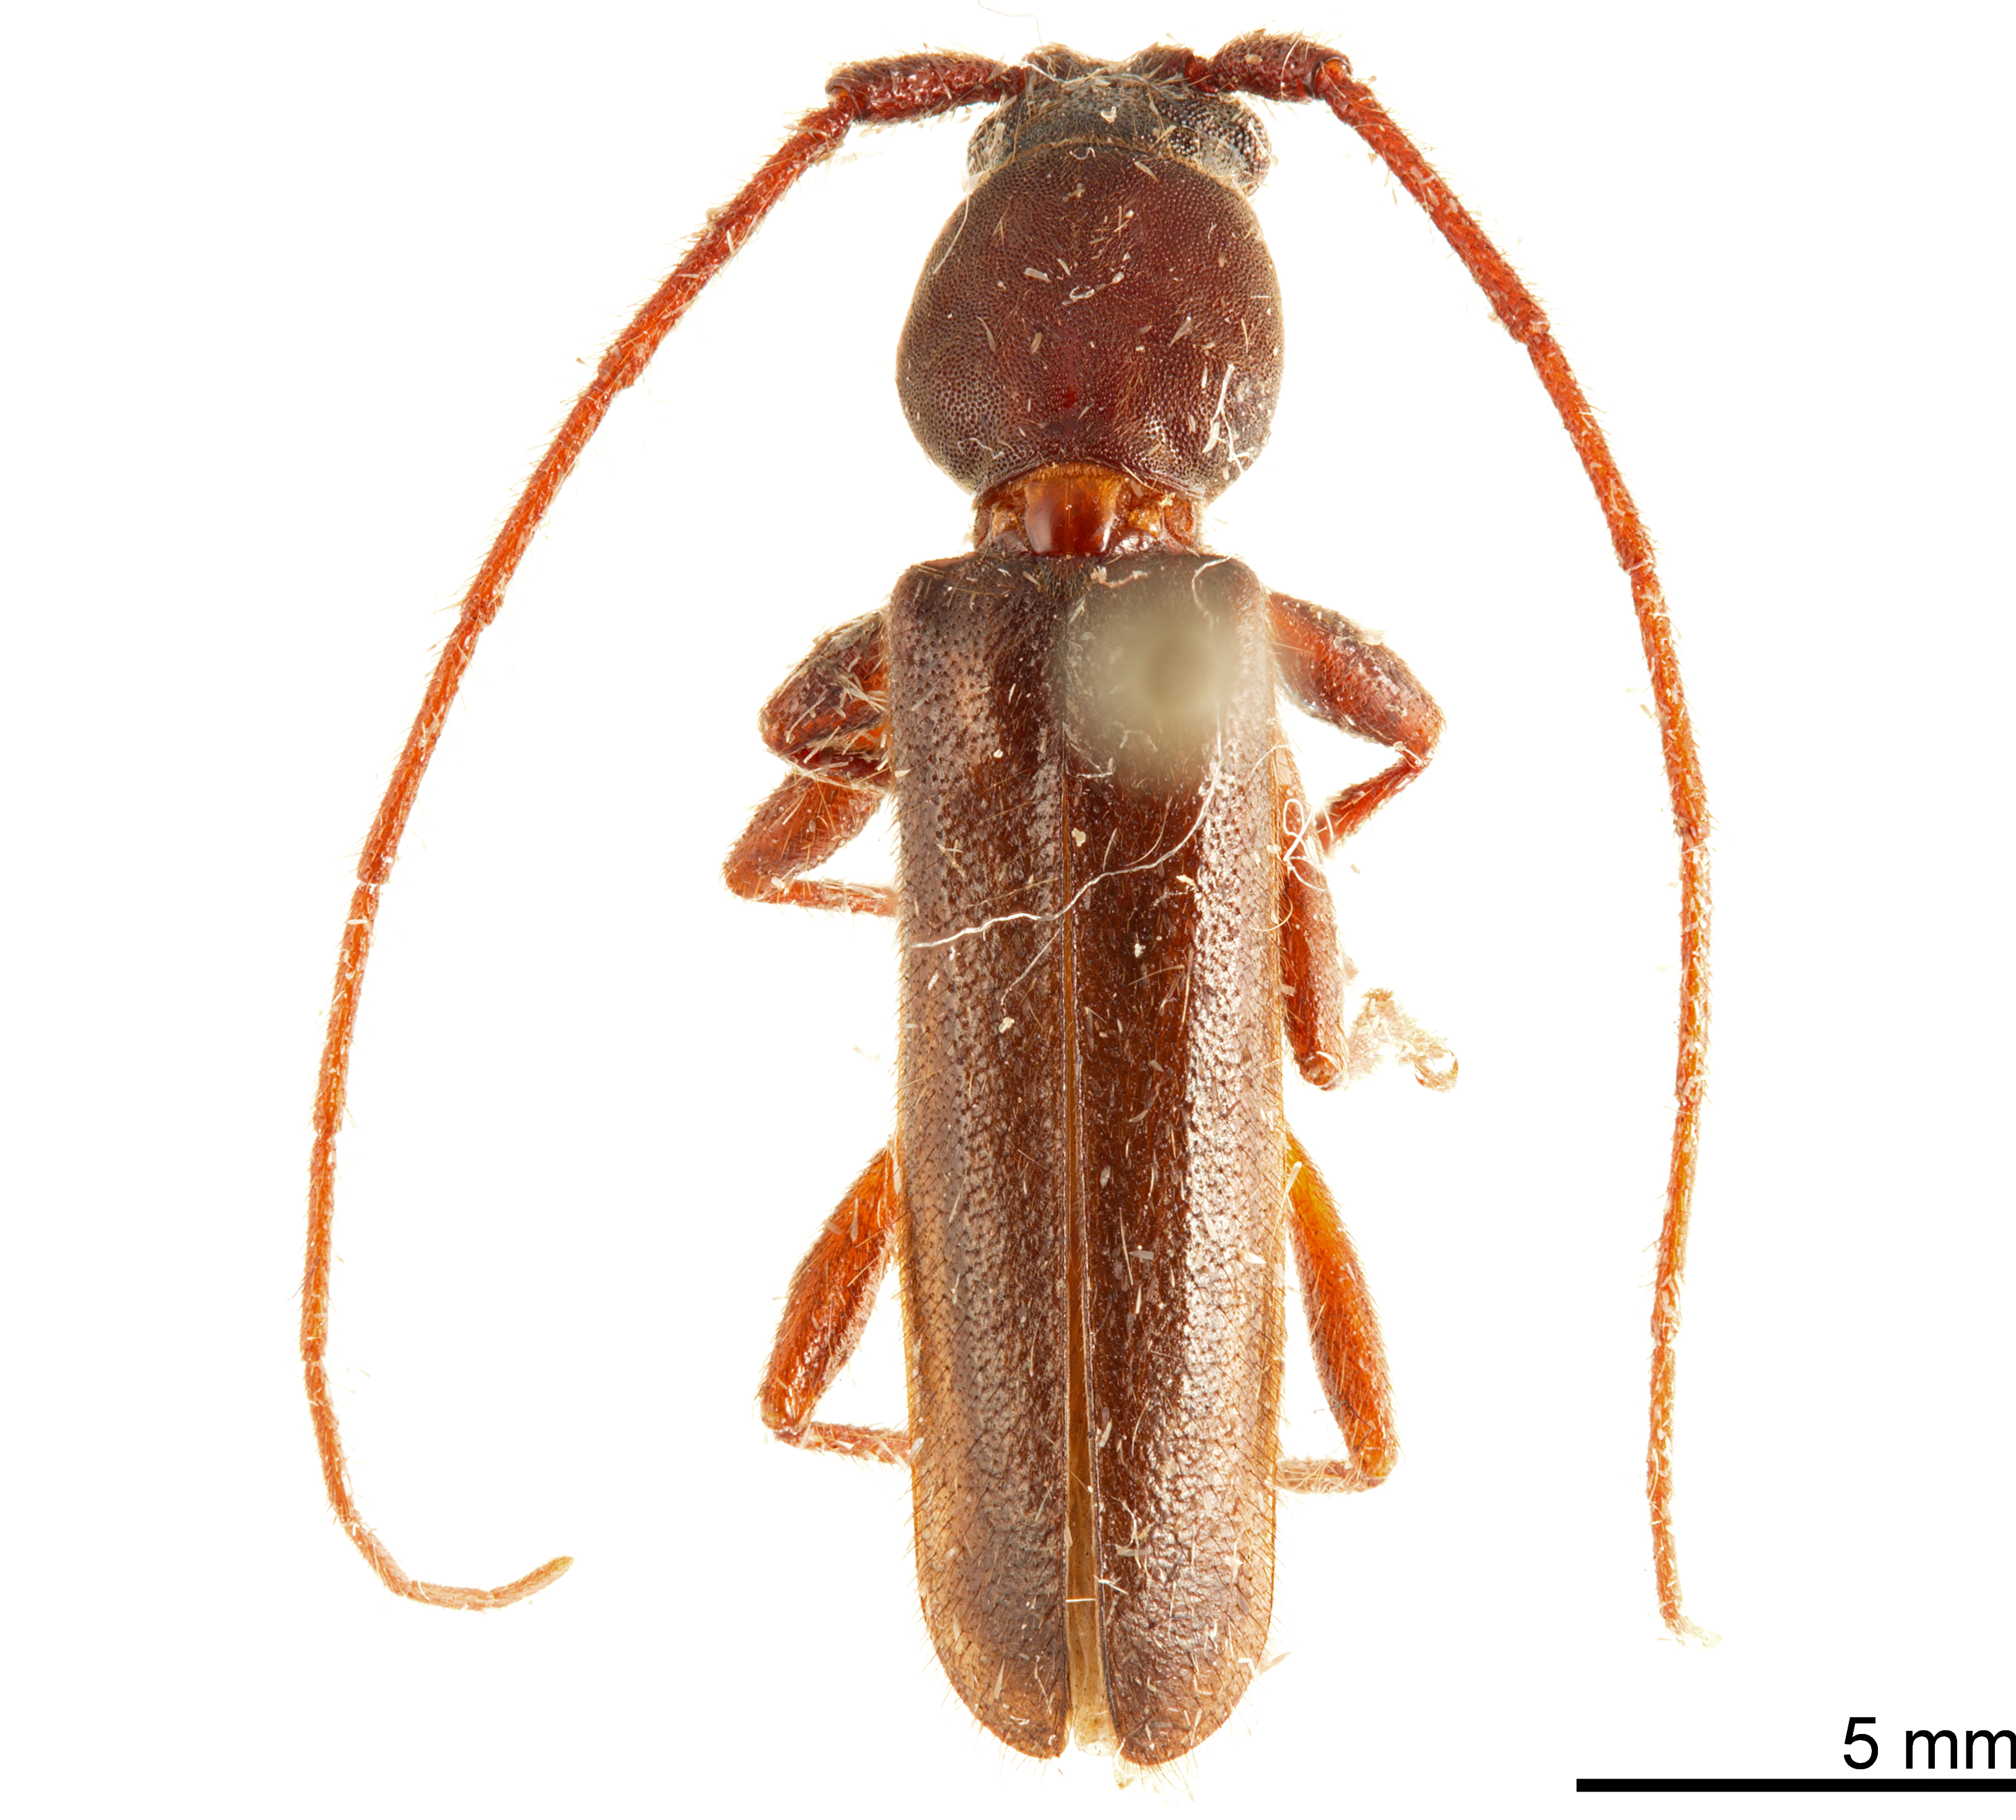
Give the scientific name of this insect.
Paranoplium gracile
